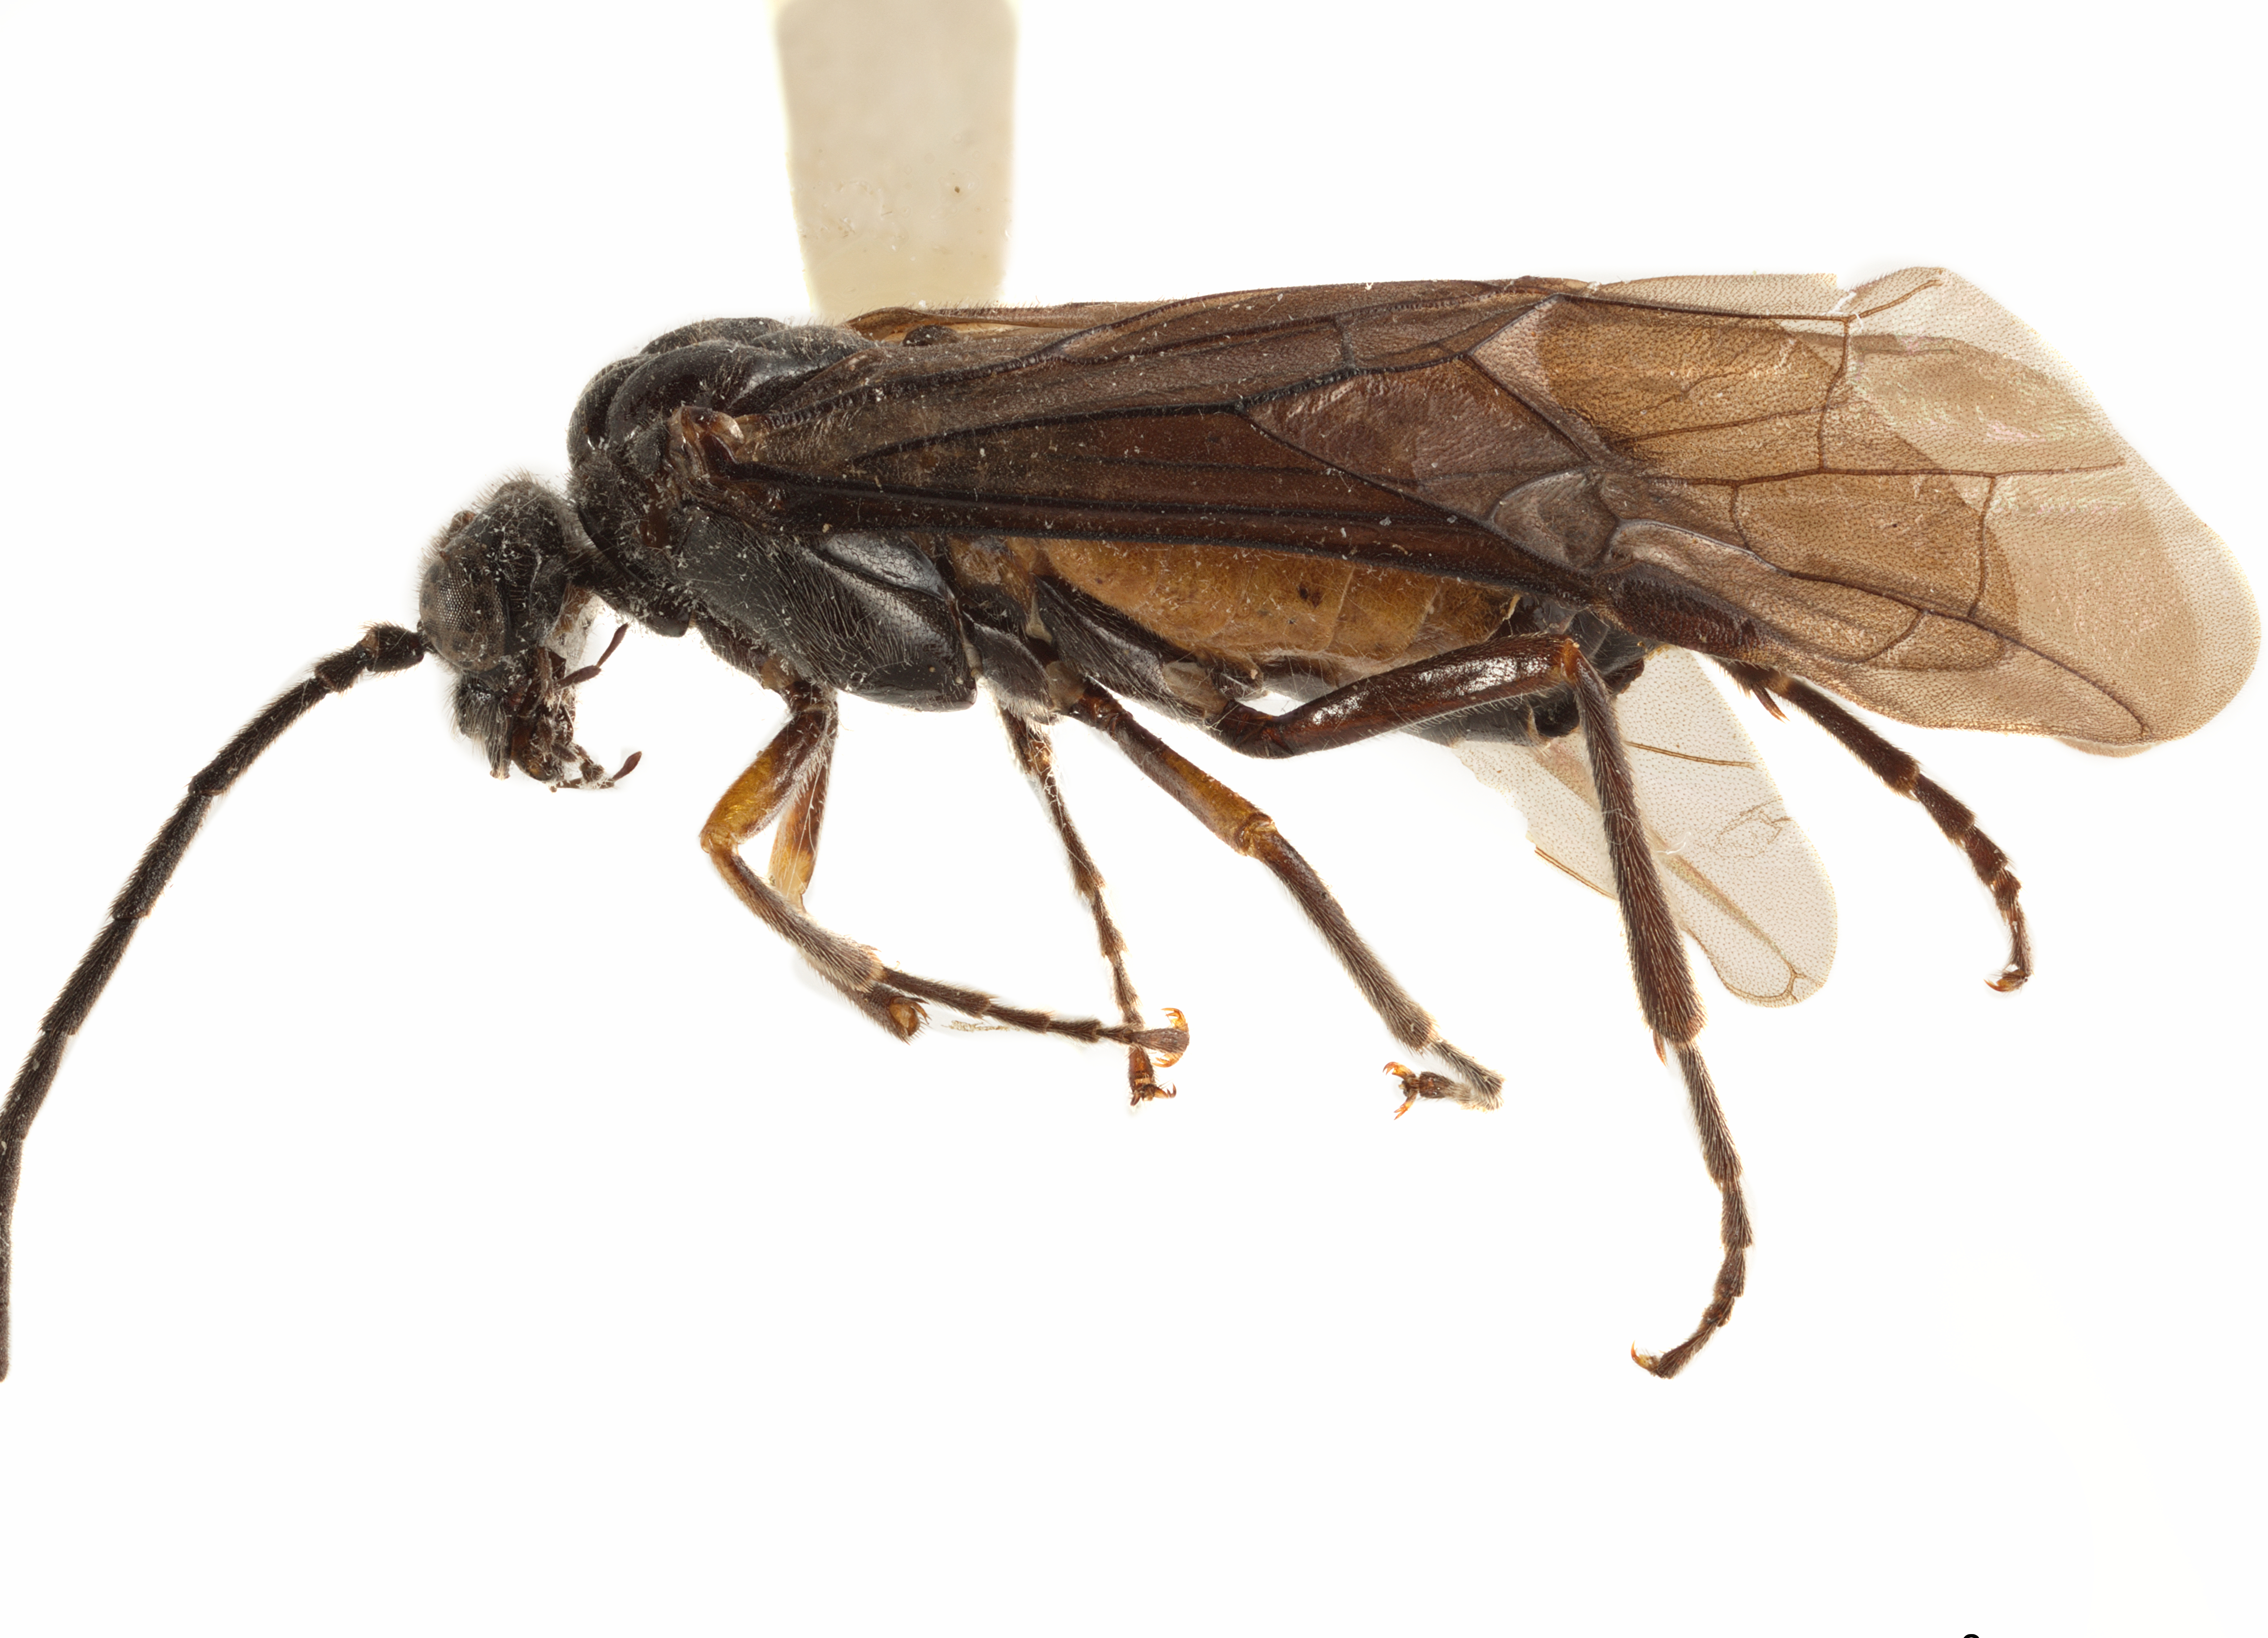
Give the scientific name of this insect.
Synaptoneura vopida
